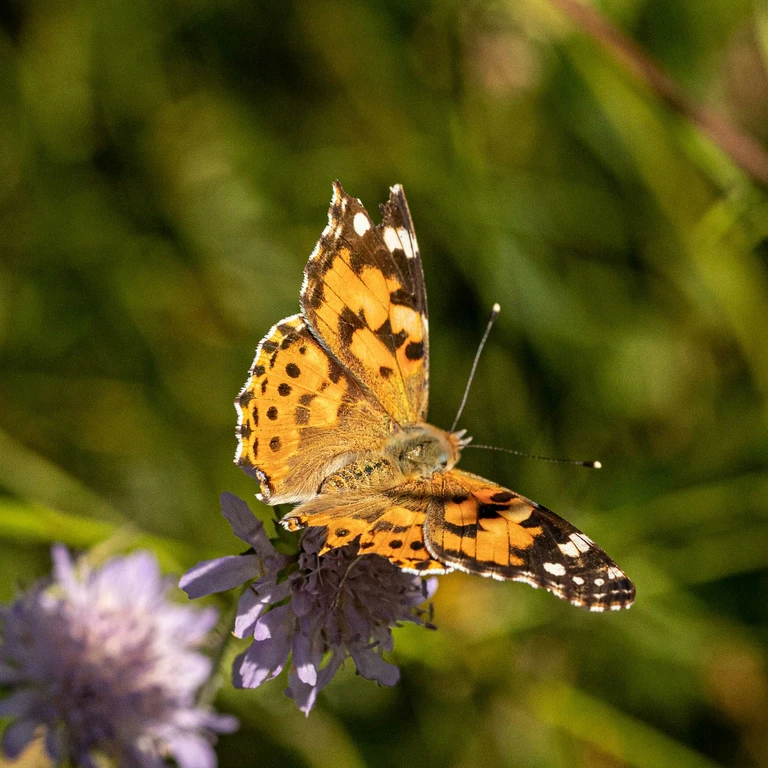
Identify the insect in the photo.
Vanessa cardui
